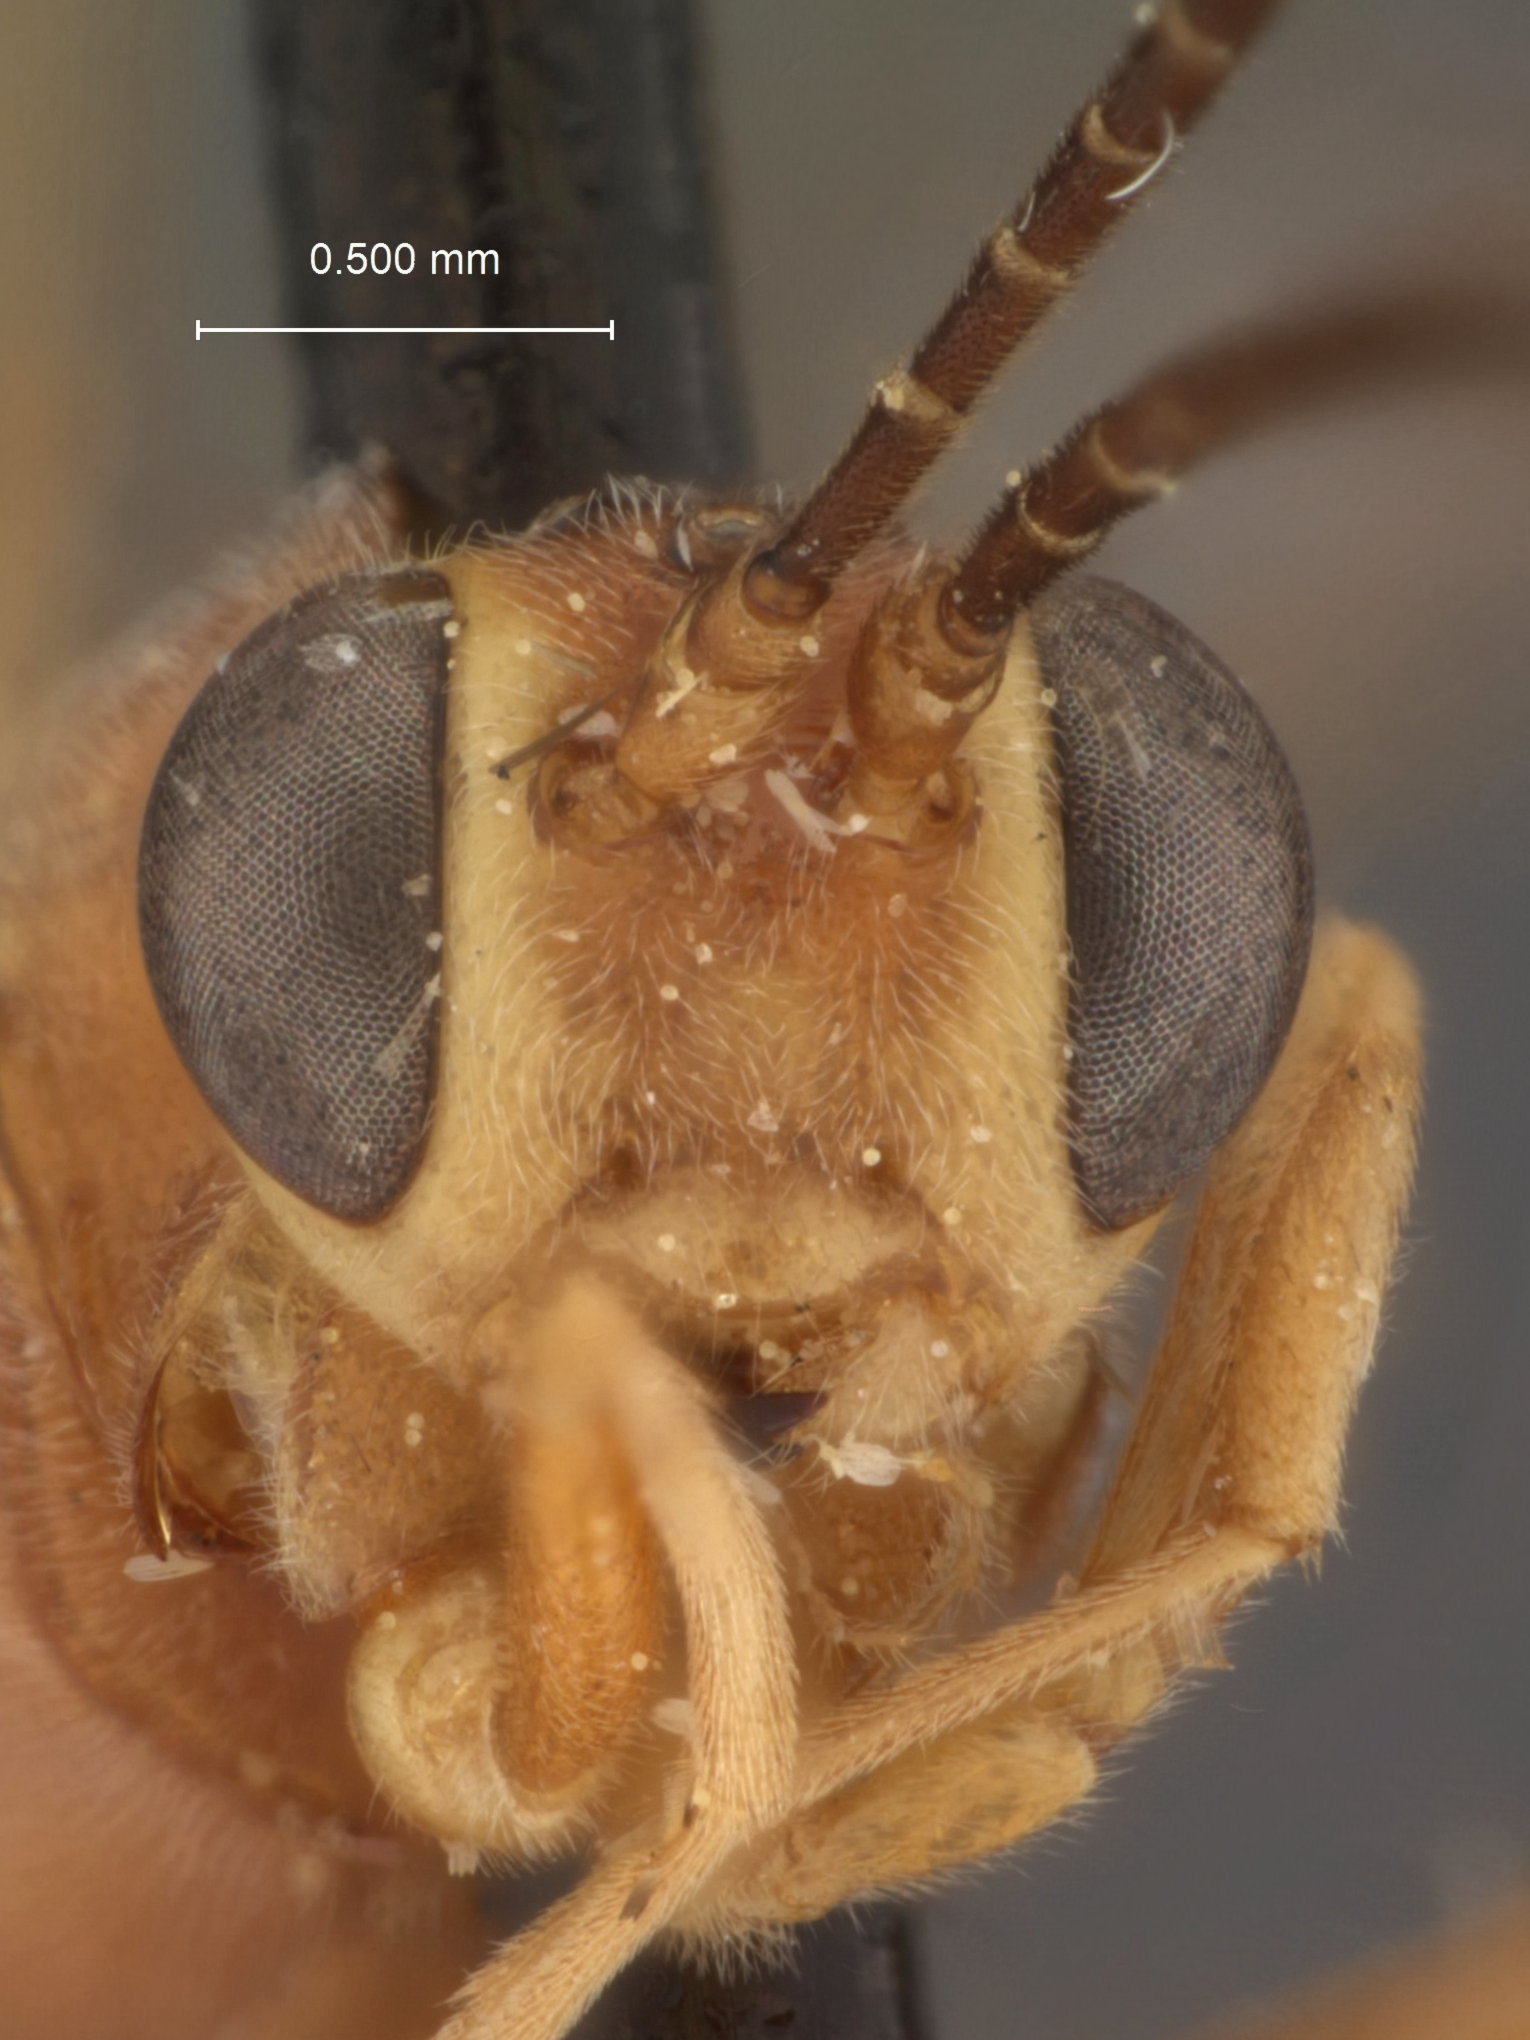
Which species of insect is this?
Cremastus mulleolos
